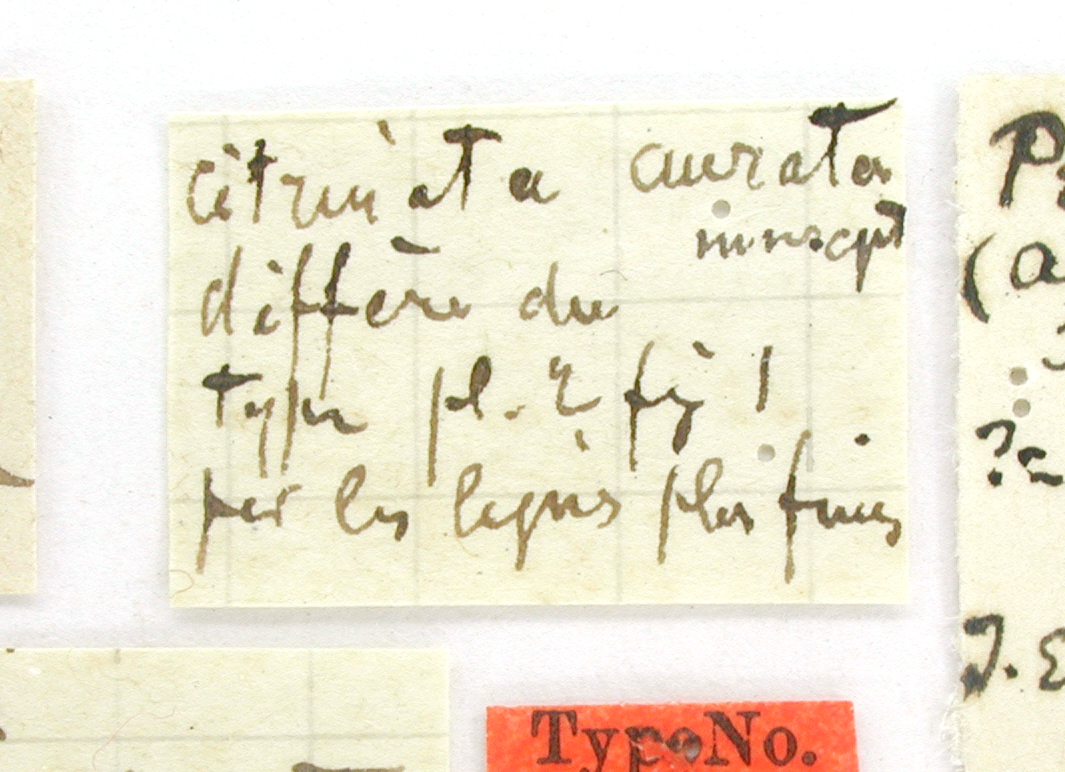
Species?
Perusia aurata
